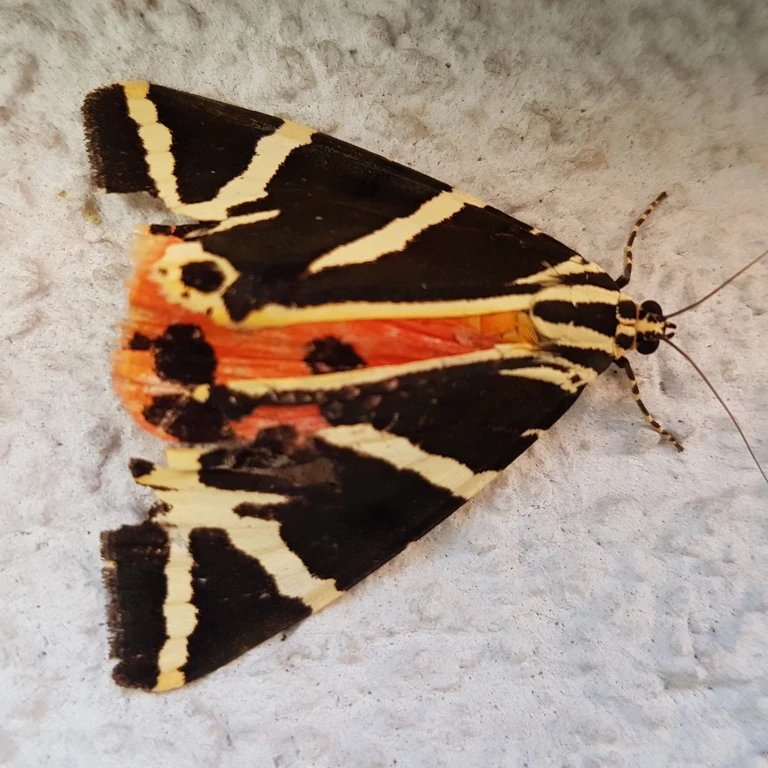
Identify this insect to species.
Euplagia quadripunctaria
